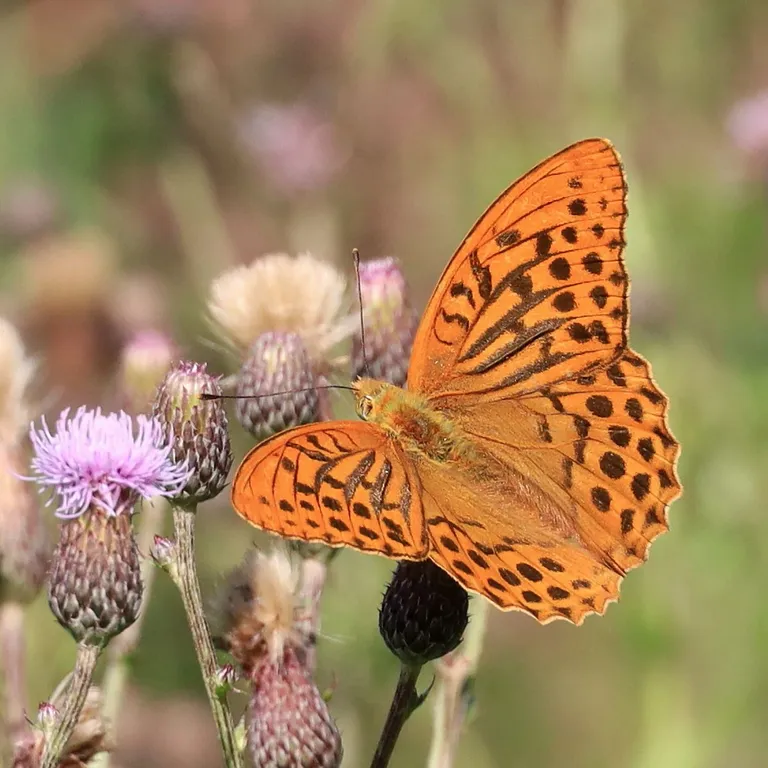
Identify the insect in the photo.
Argynnis paphia
